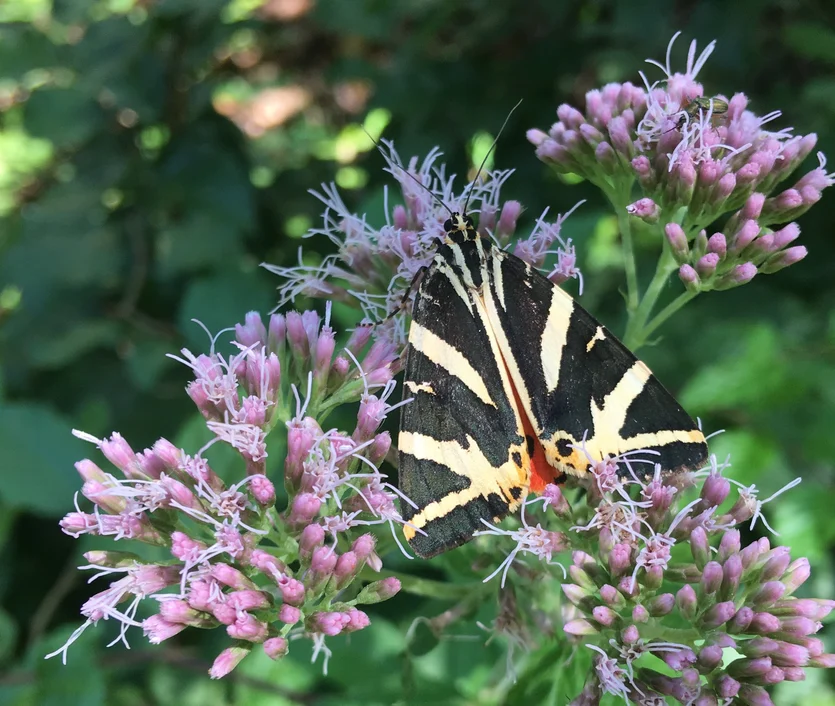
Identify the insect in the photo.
Euplagia quadripunctaria
